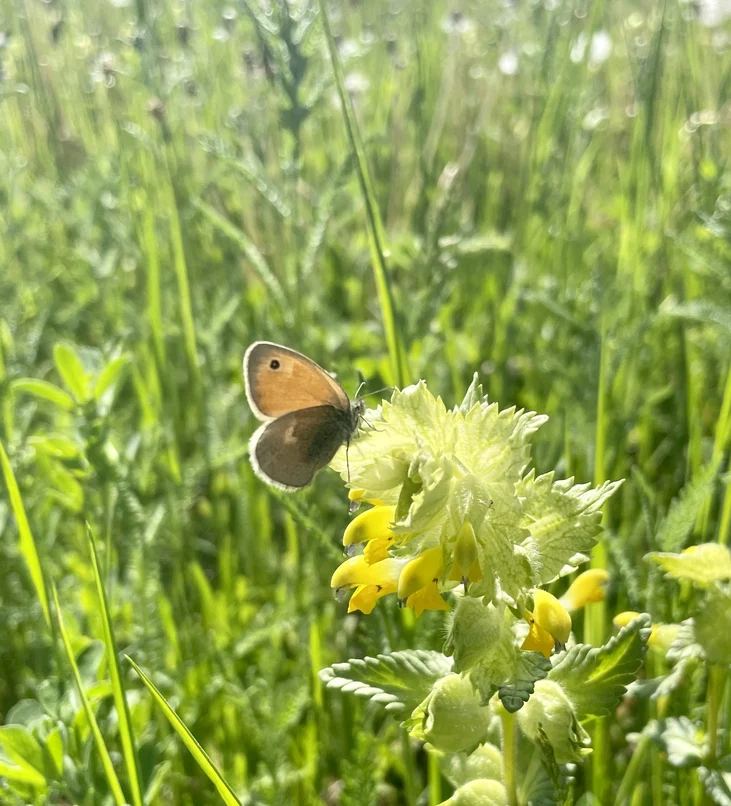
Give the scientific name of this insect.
Coenonympha pamphilus
